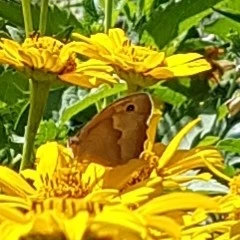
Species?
Maniola jurtina
